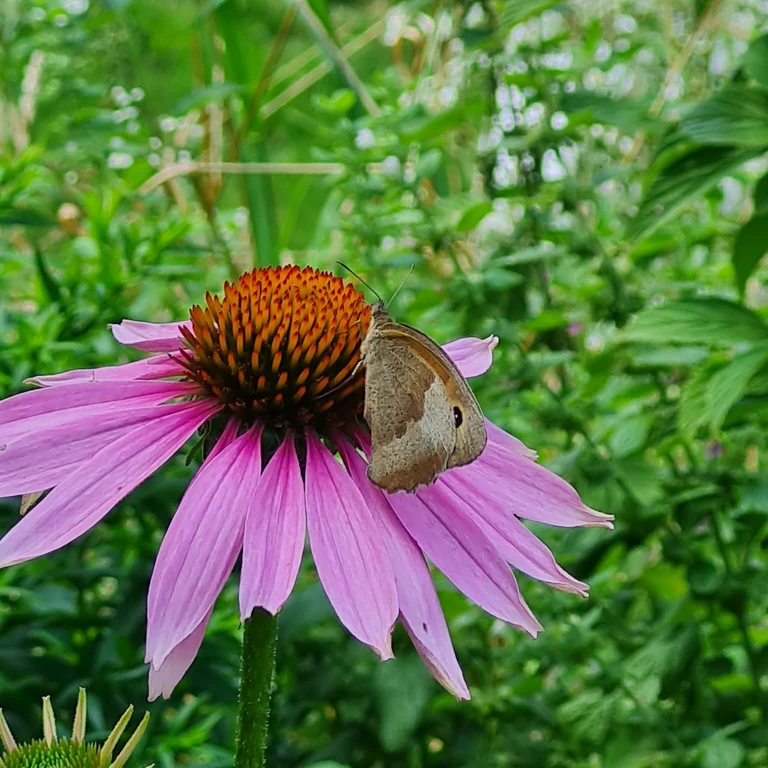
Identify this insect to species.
Maniola jurtina
